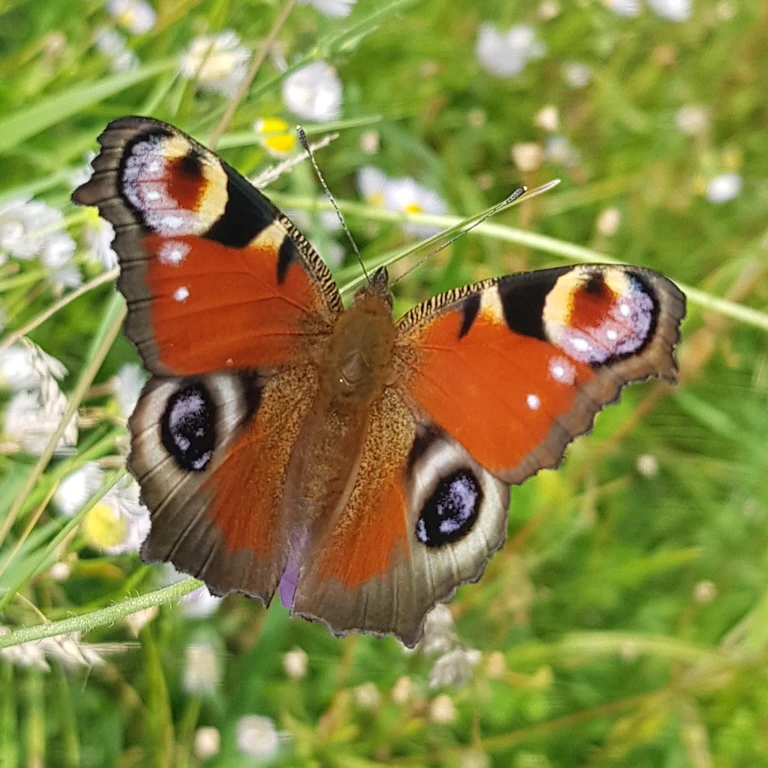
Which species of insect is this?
Aglais io
